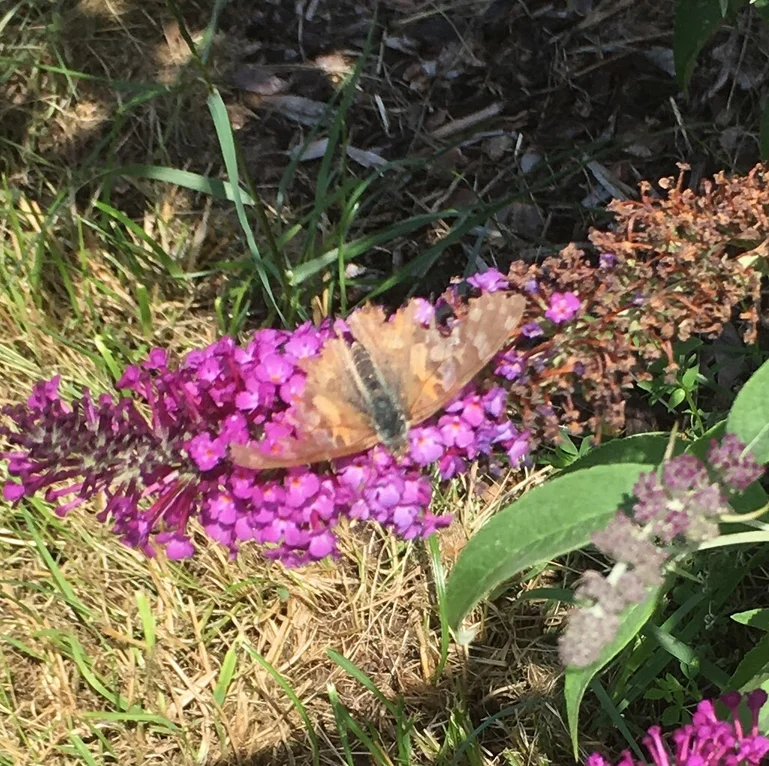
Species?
Vanessa cardui
